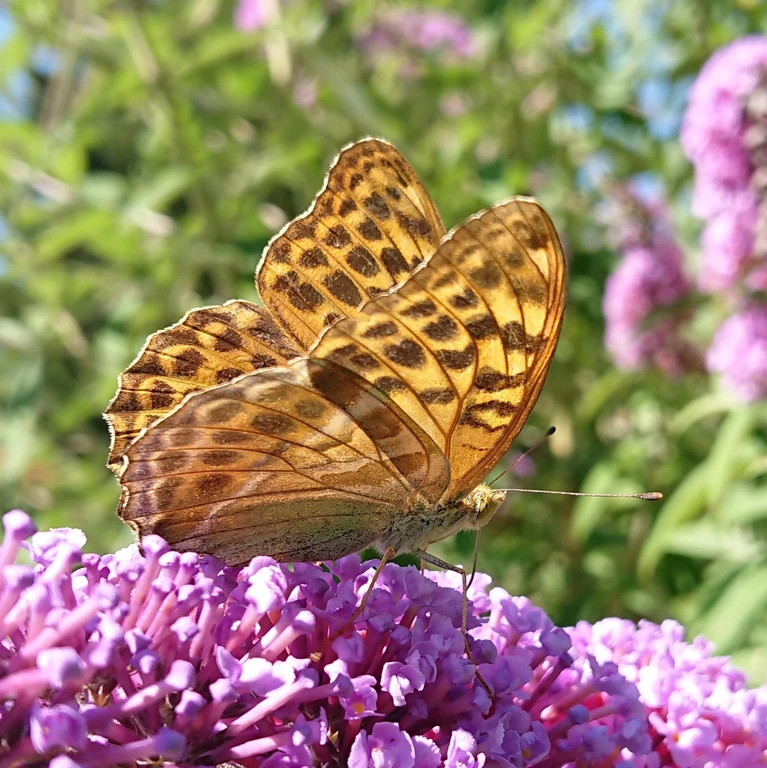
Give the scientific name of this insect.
Argynnis paphia
